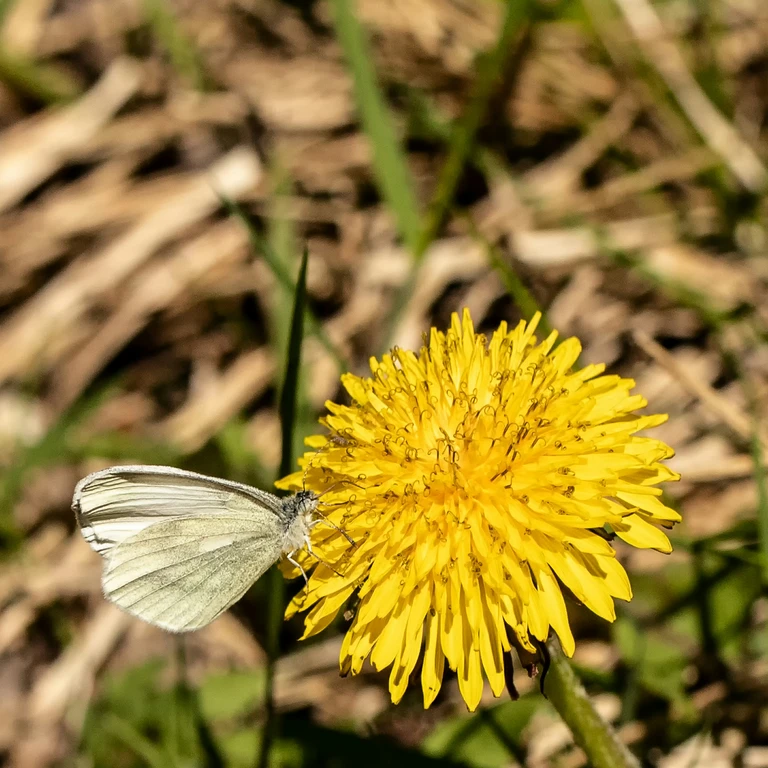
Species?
Leptidea sinapis/juvernica
